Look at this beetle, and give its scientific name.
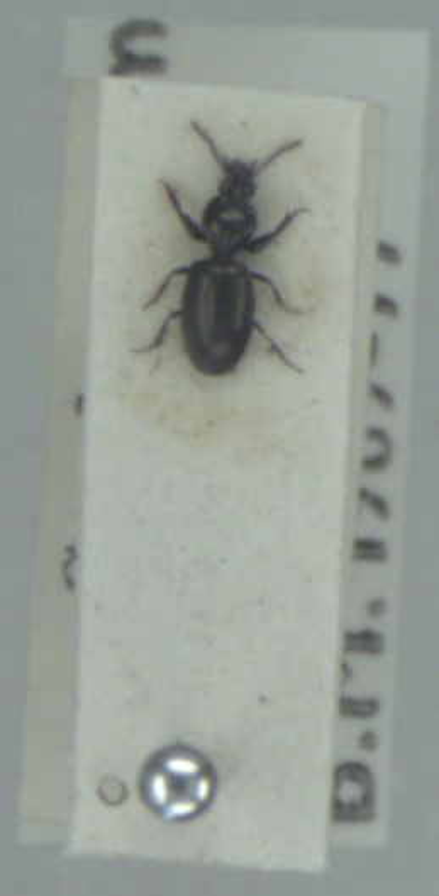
Dyschirius tristis
